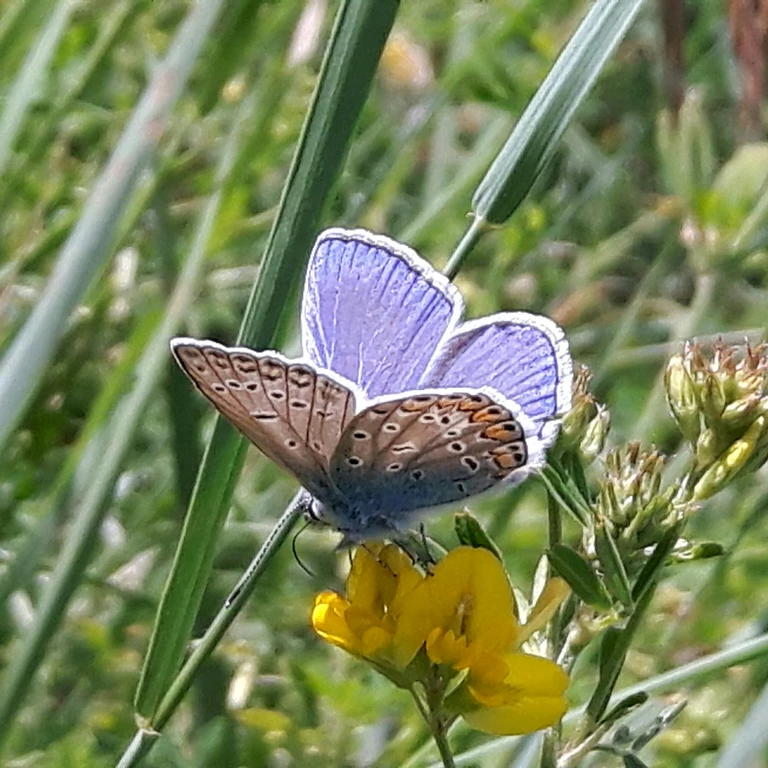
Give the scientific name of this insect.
Polyommatus icarus
